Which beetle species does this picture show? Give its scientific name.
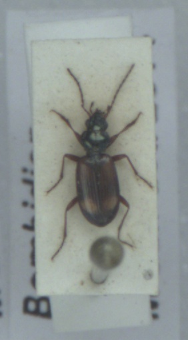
Bembidion saxatile
